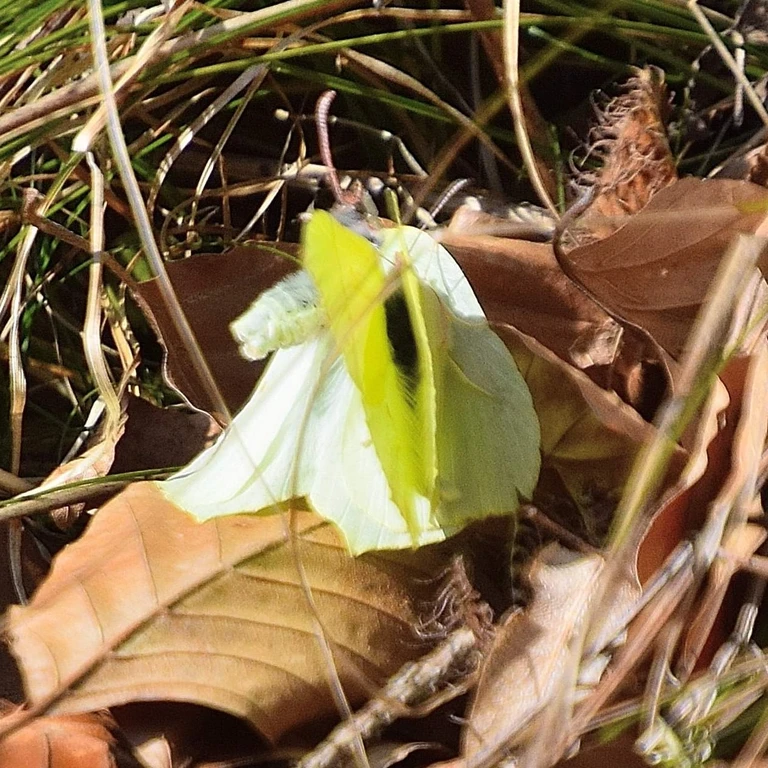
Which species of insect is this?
Gonepteryx rhamni
